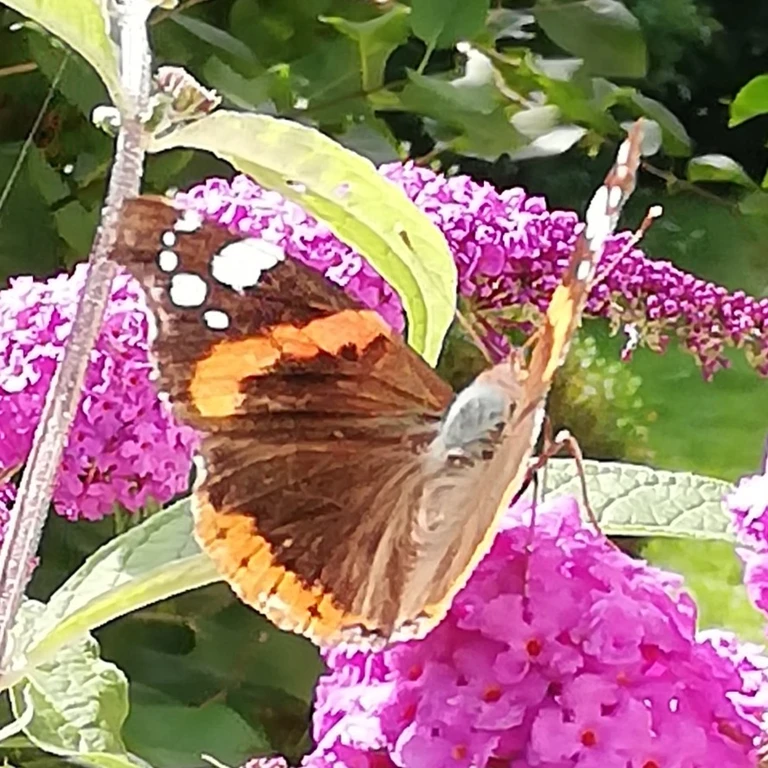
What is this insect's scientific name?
Vanessa atalanta
